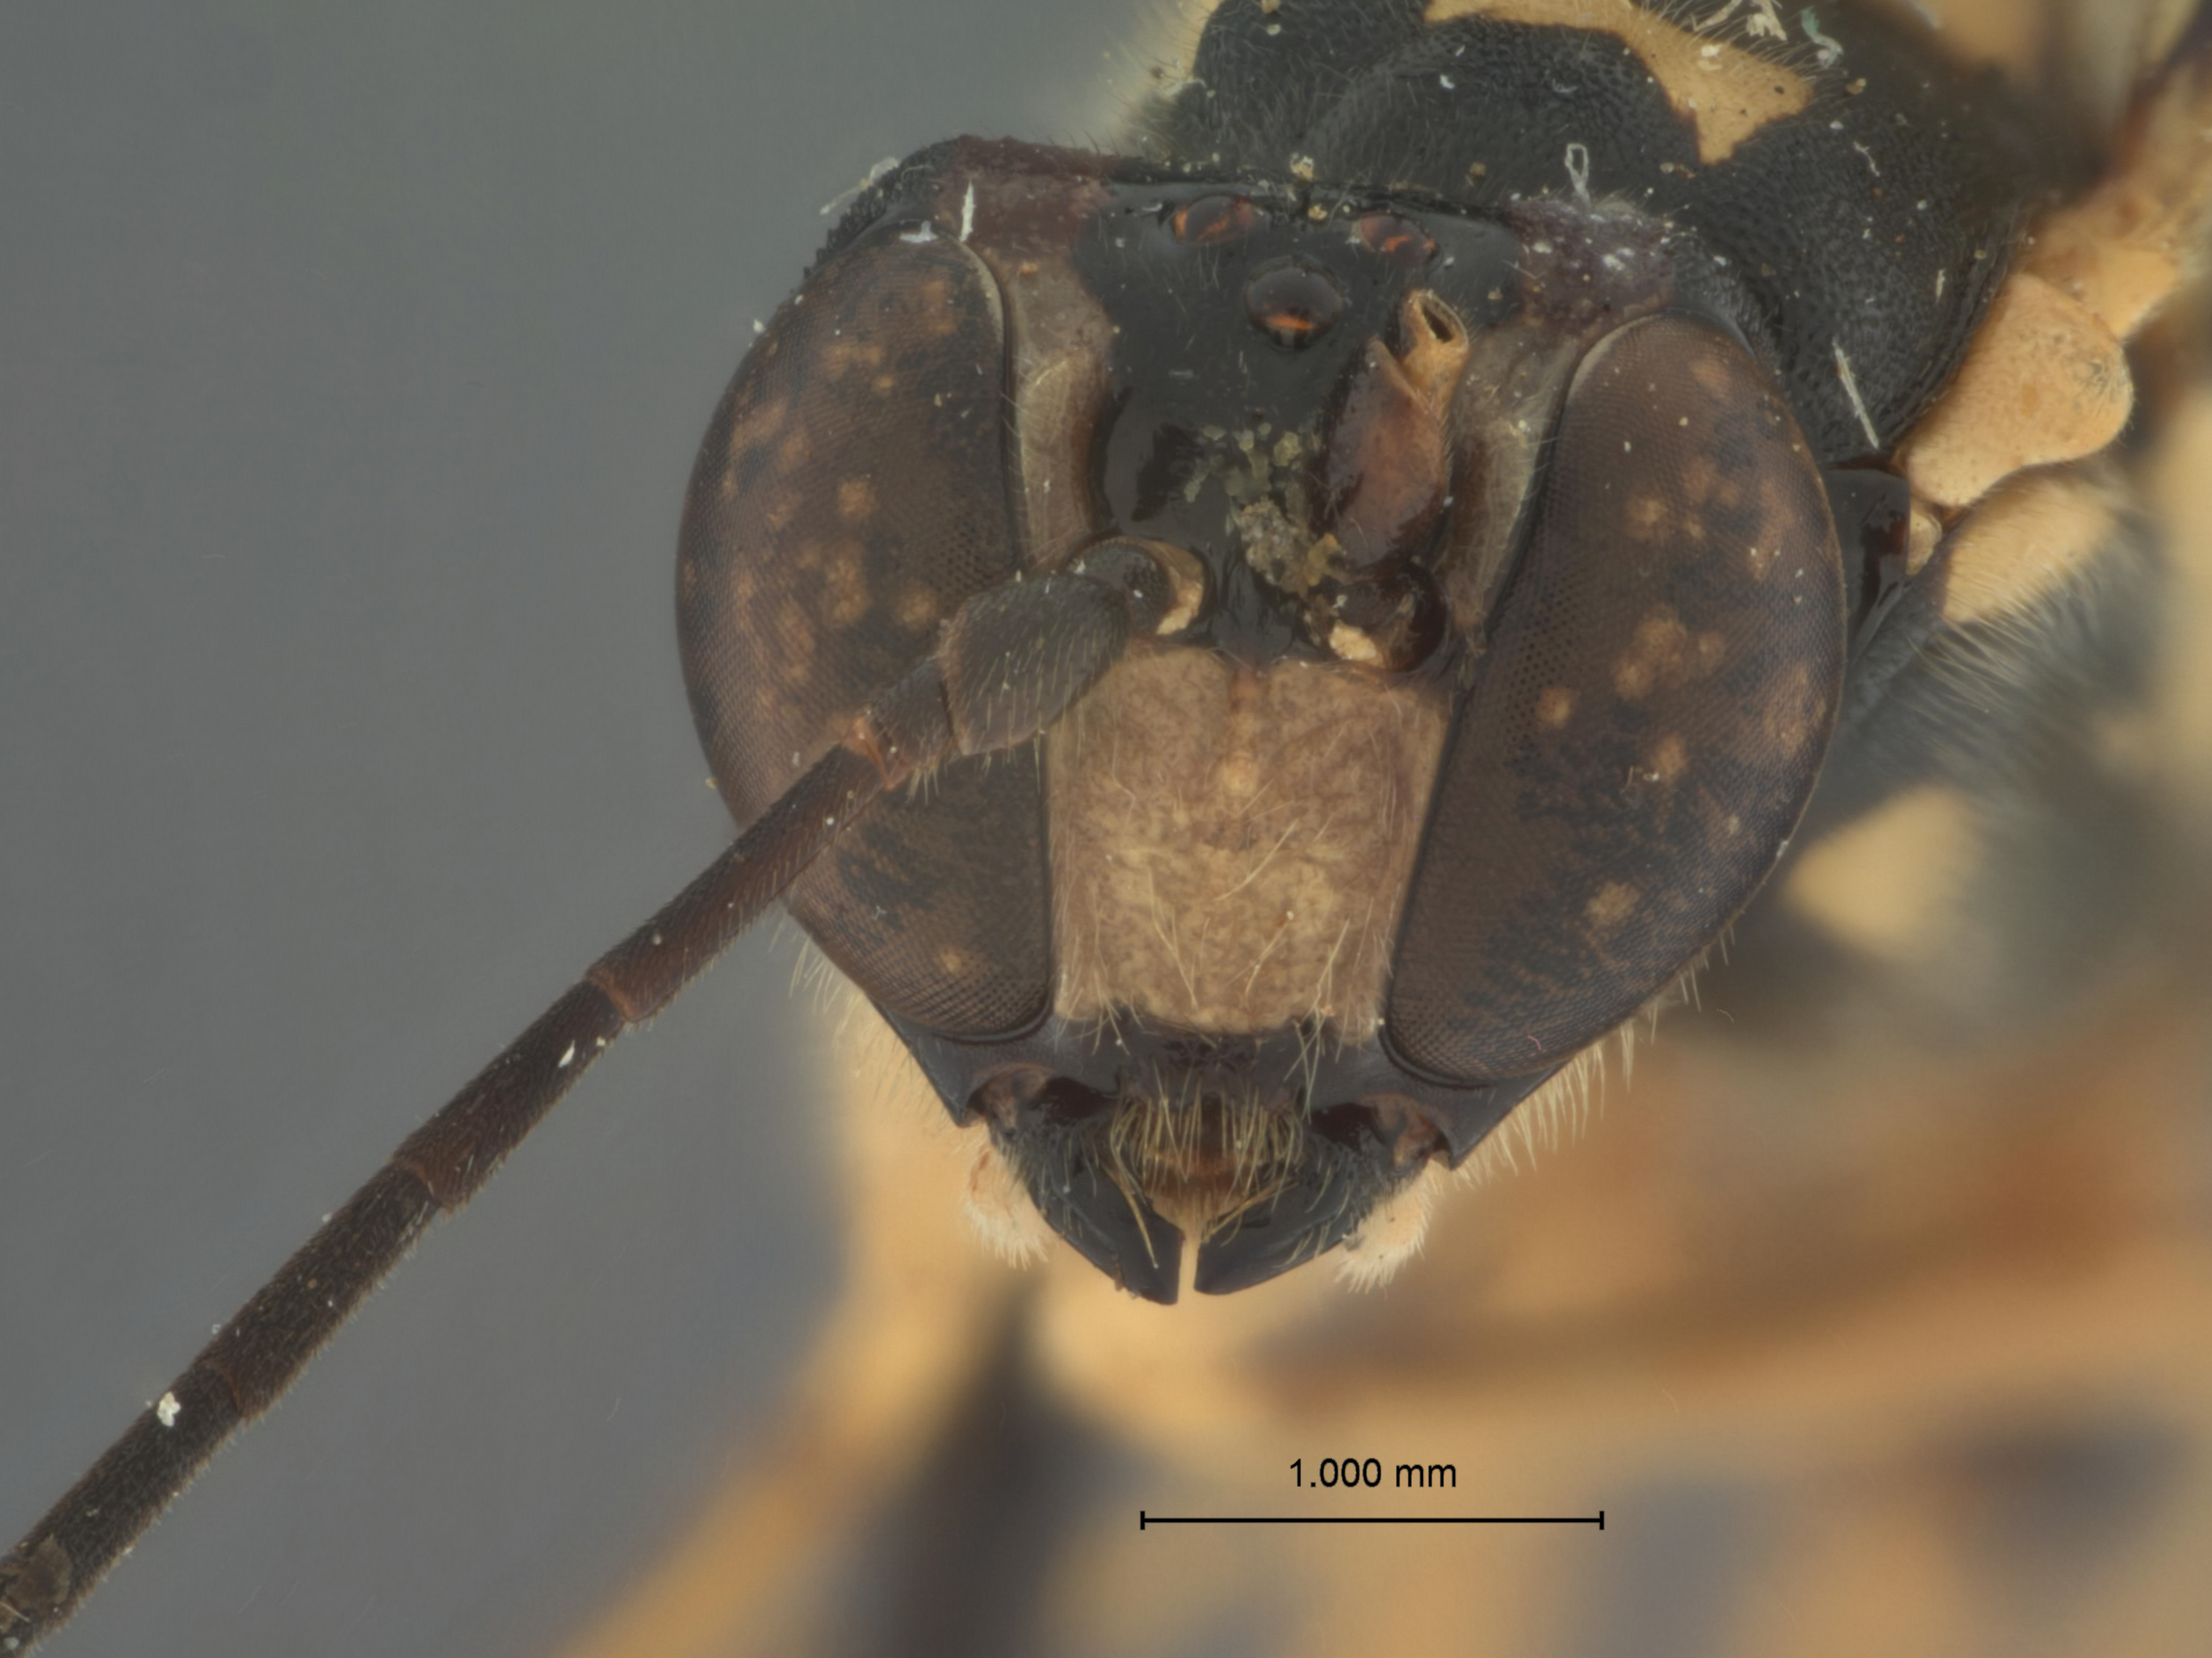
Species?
Neoxorides longicaudis
